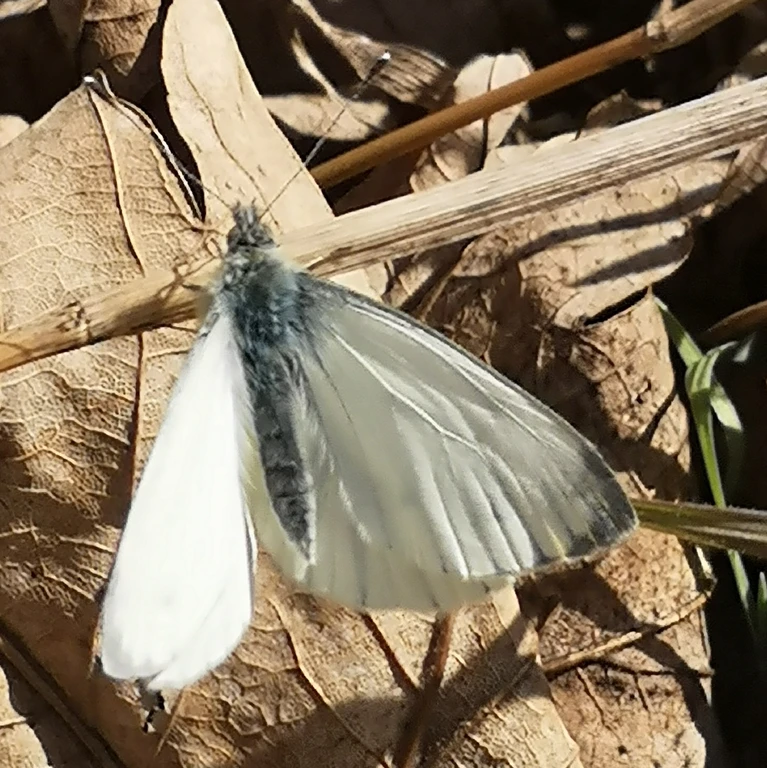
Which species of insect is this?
Pieris napi
